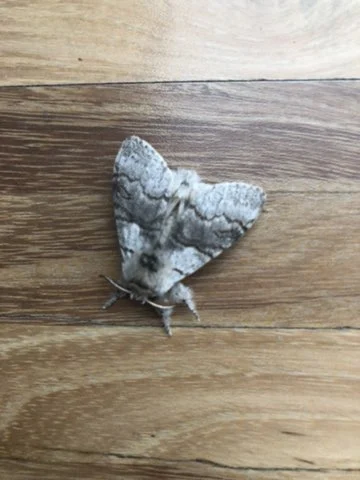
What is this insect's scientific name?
Calliteara pudibunda
